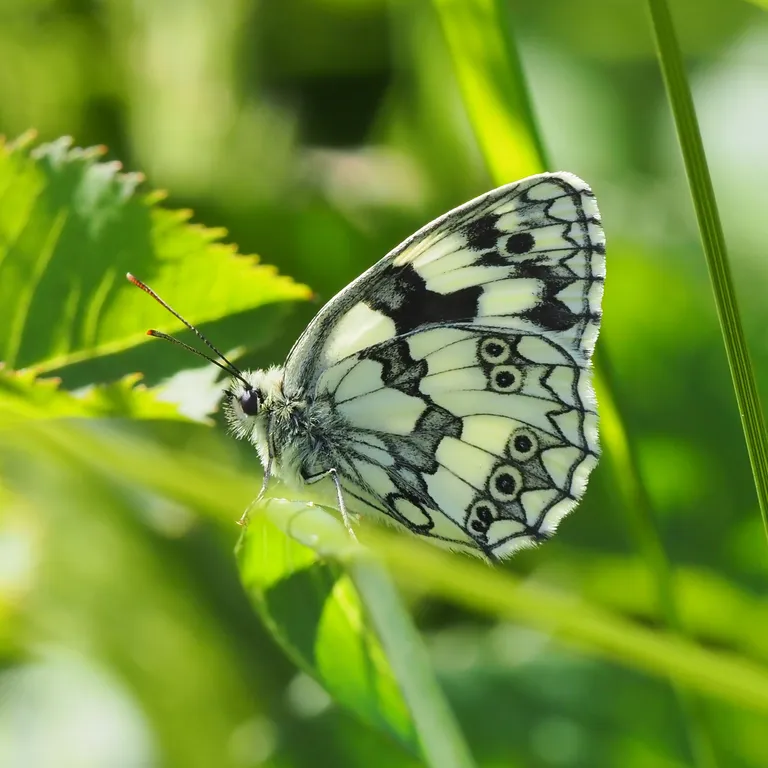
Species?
Melanargia galathea
